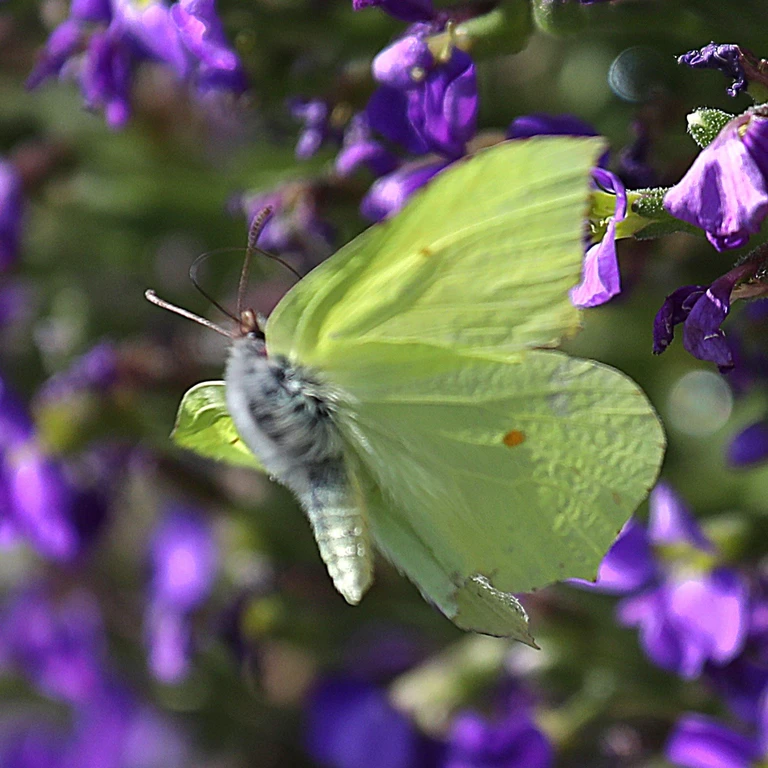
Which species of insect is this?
Gonepteryx rhamni
